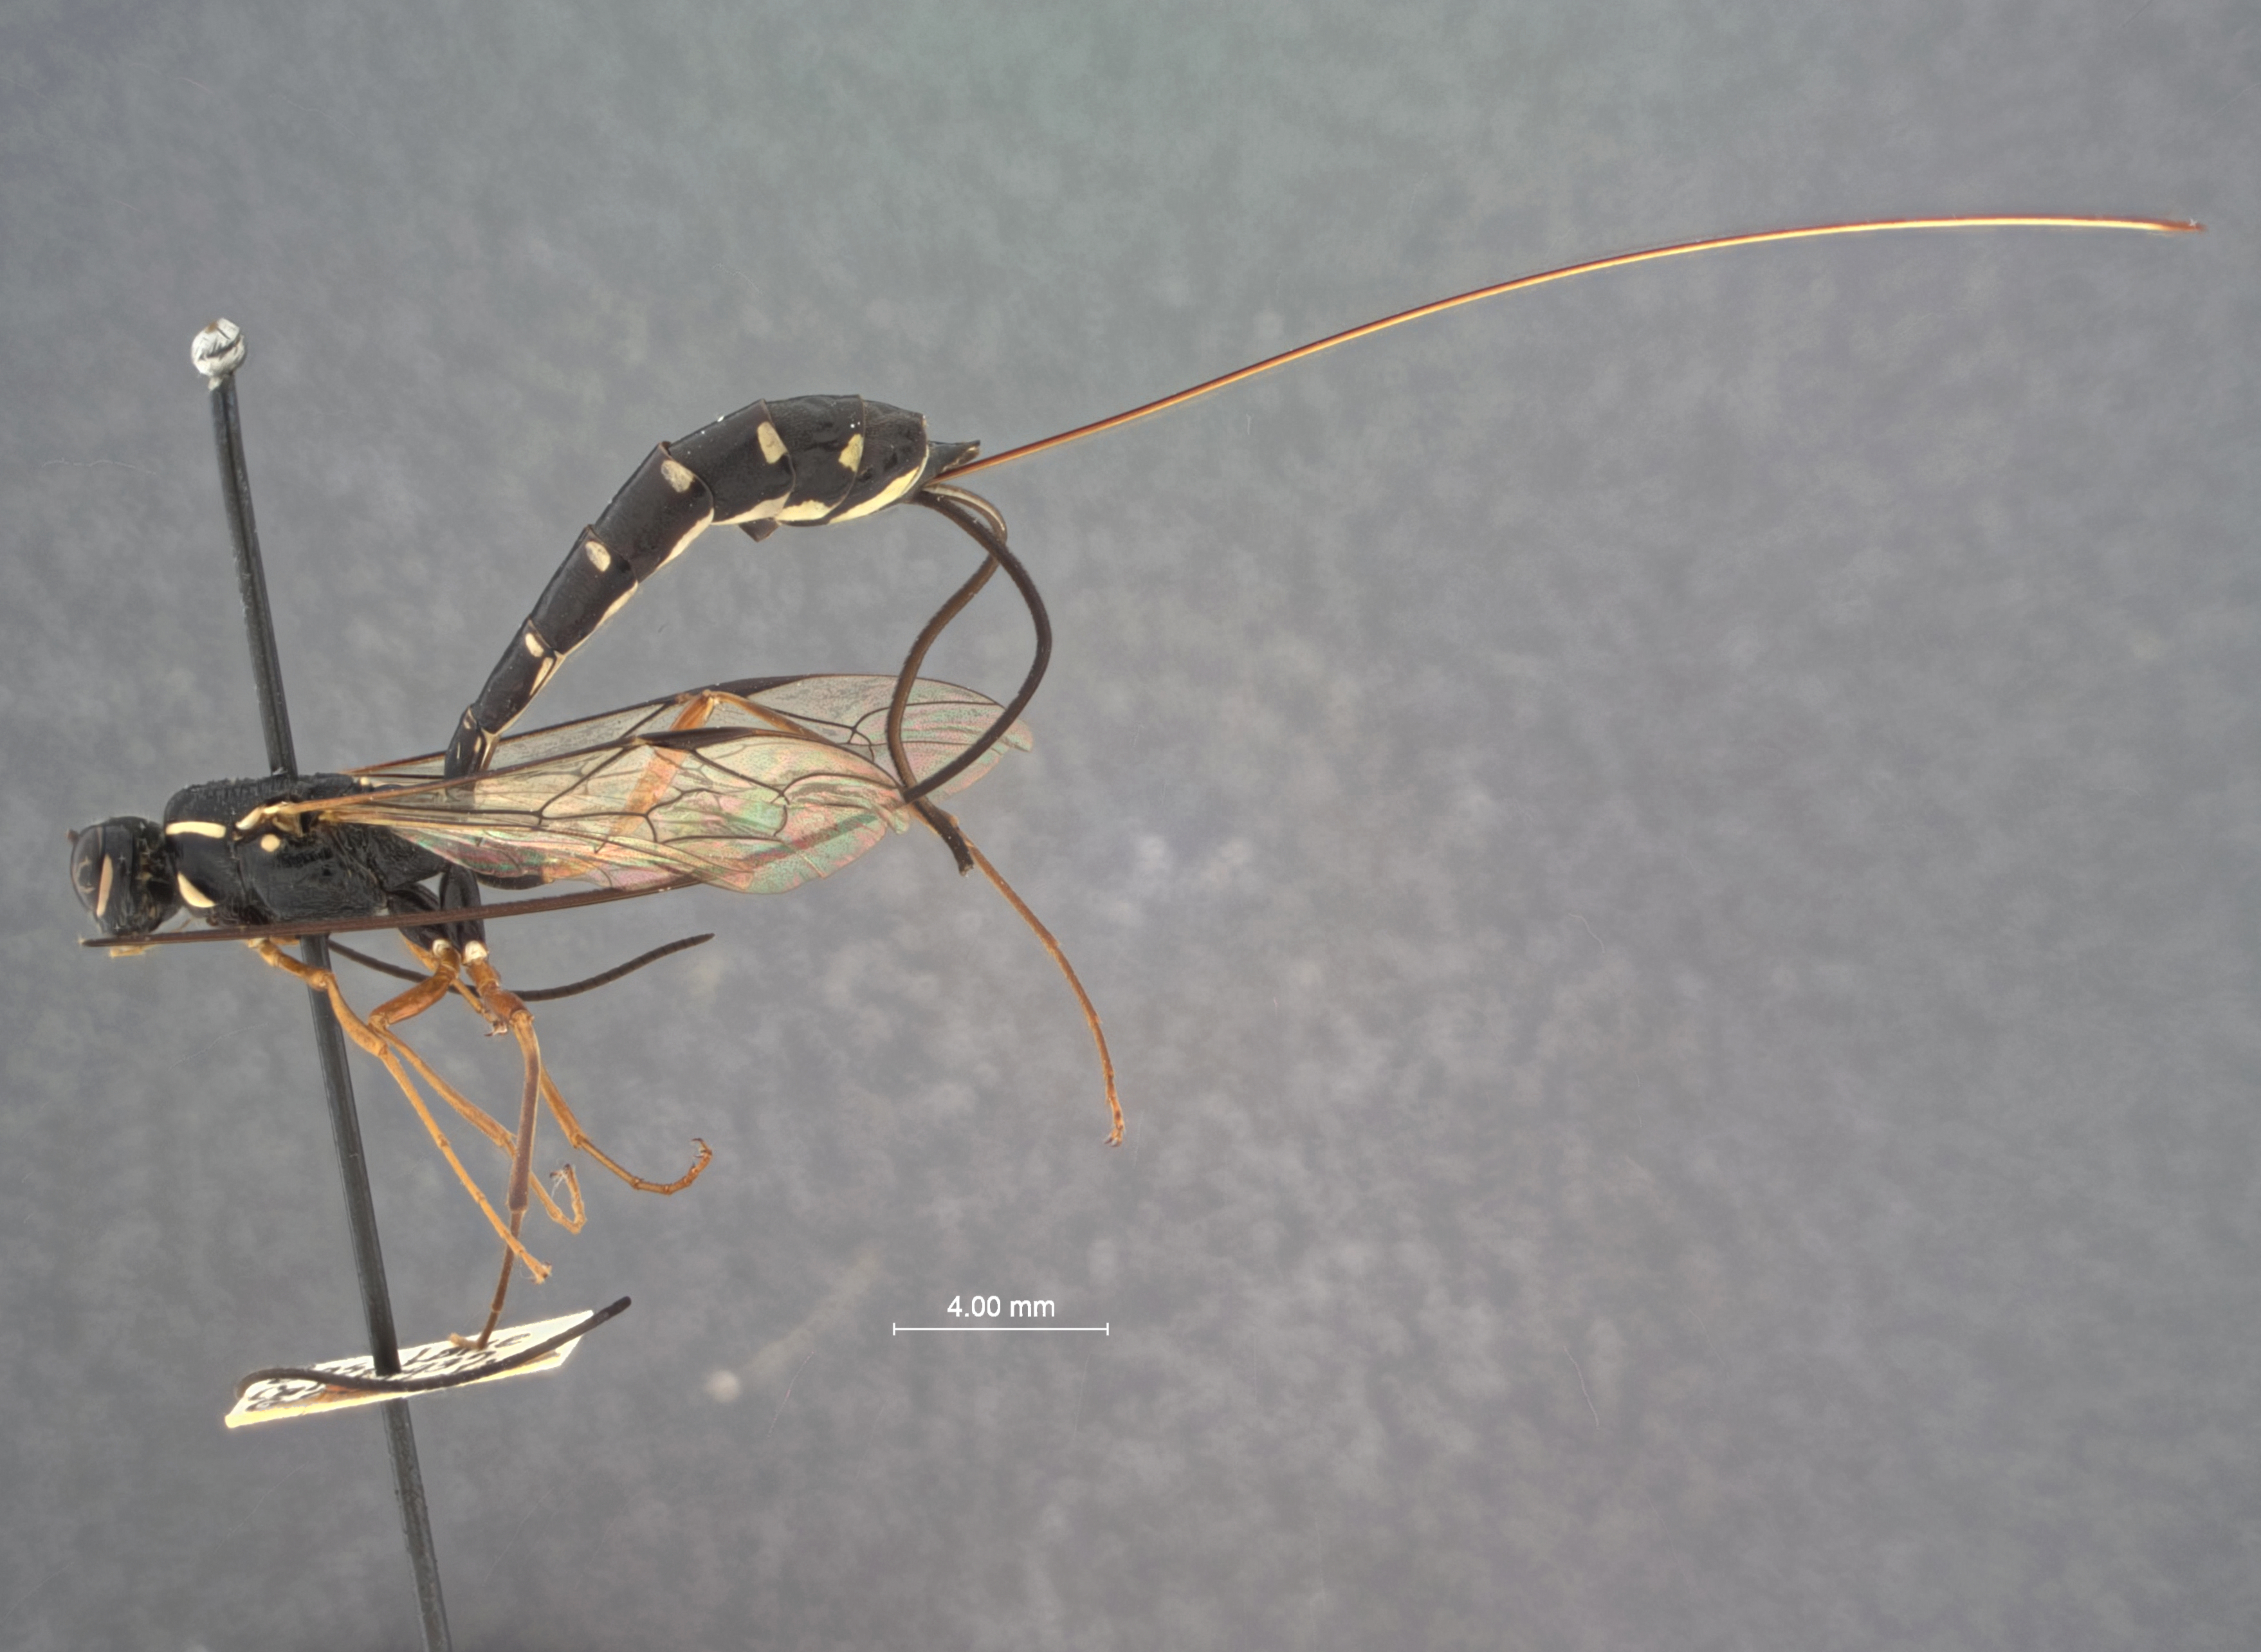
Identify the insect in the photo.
Rhyssa ponderosae
